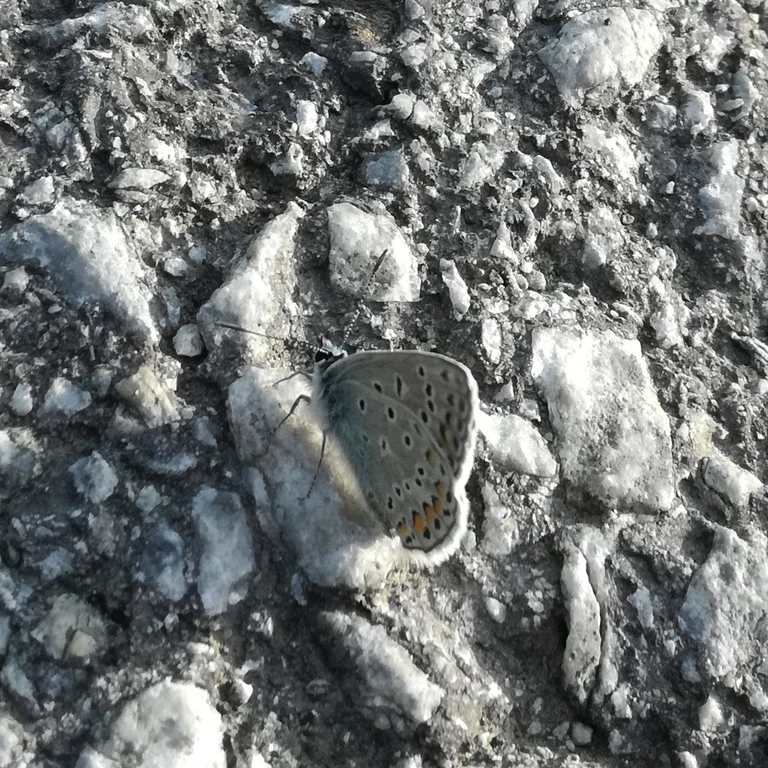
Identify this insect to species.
Polyommatus icarus
